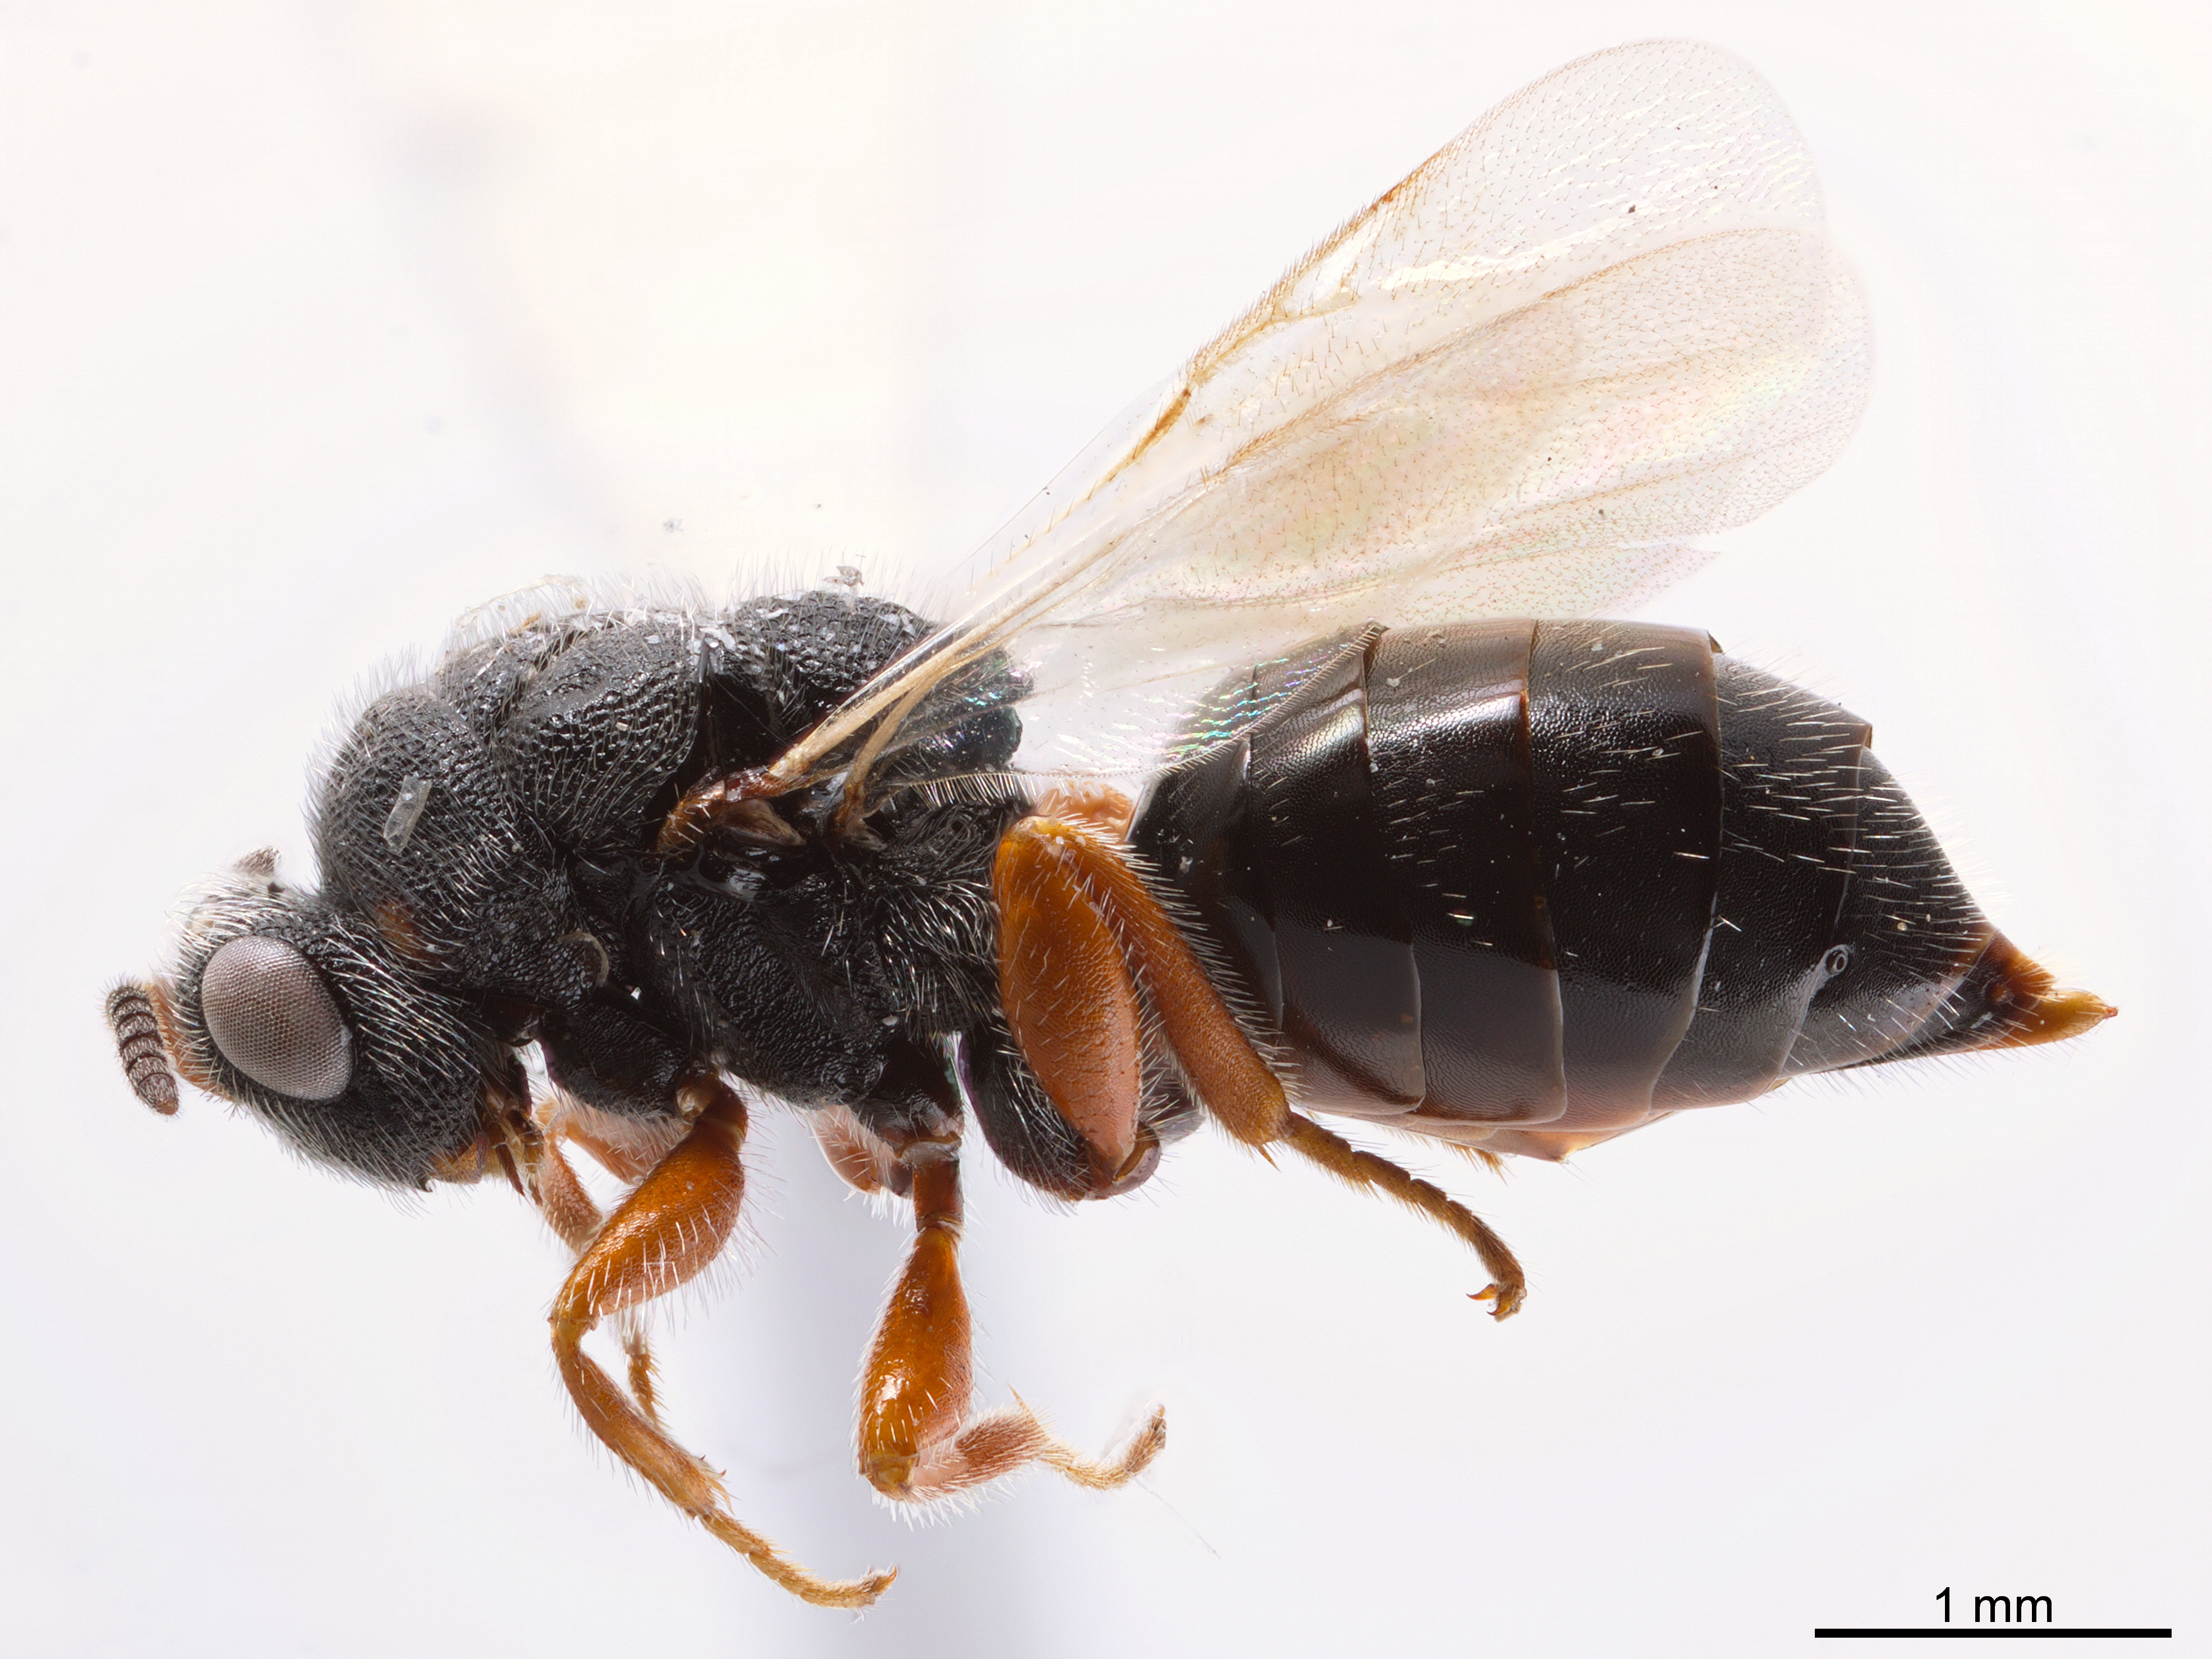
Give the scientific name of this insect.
Cathilaria opuntiae
